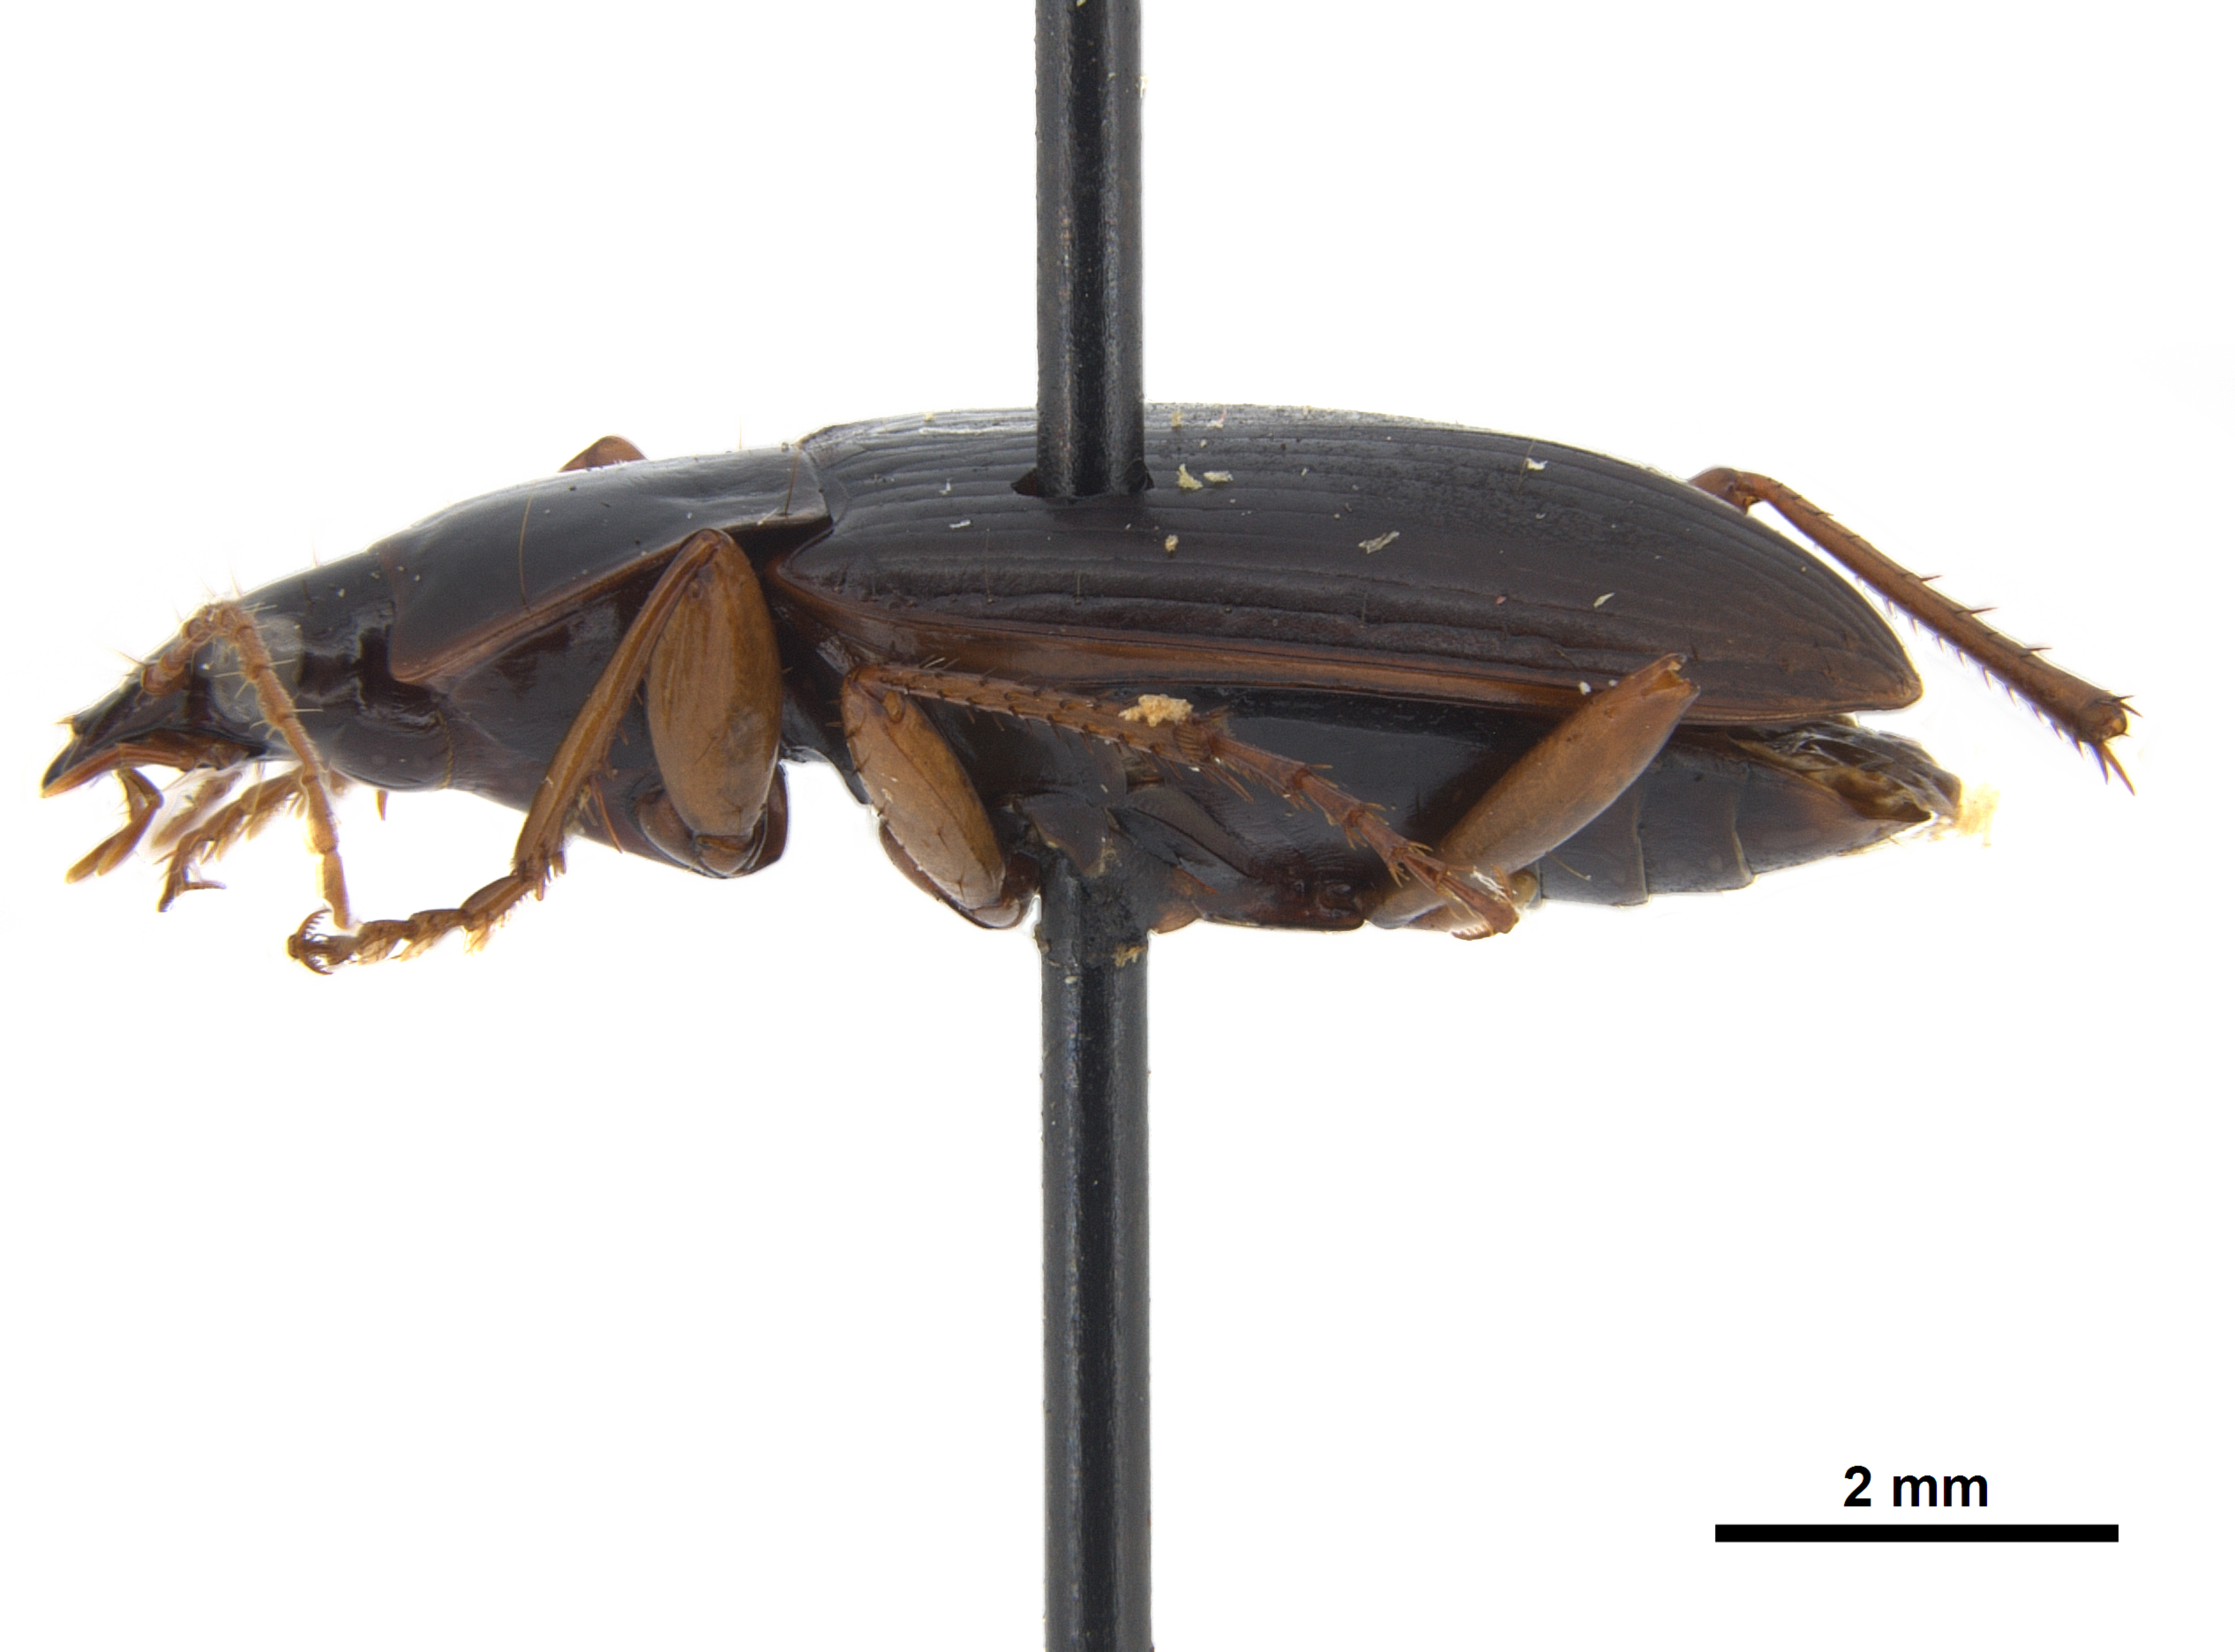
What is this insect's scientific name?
Calathus gregarius
